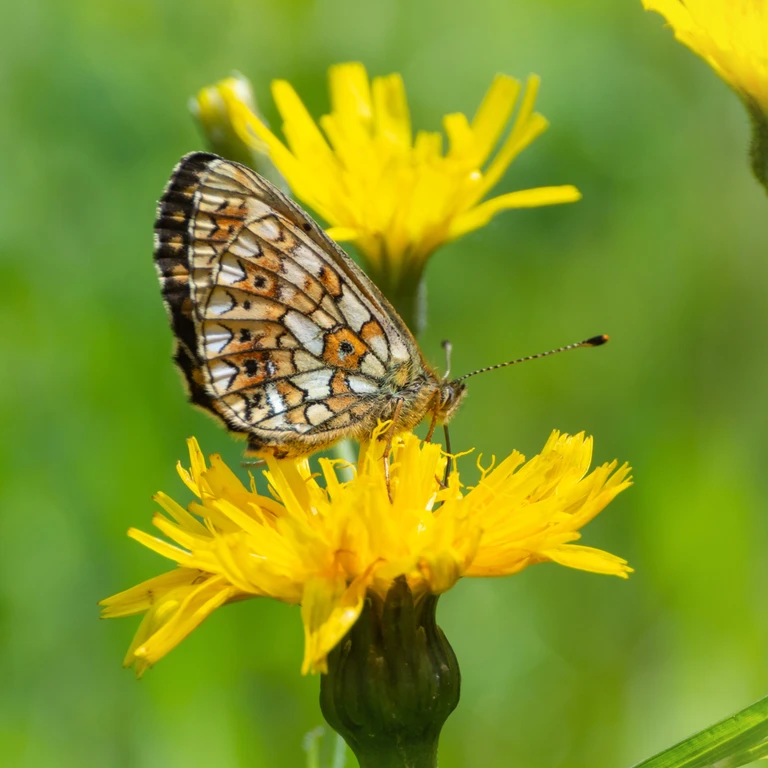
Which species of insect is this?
Boloria selene
